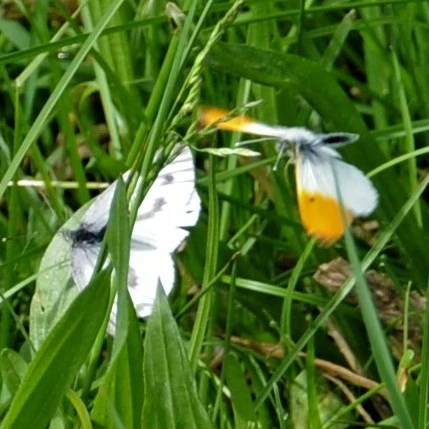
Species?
Anthocharis cardamines
